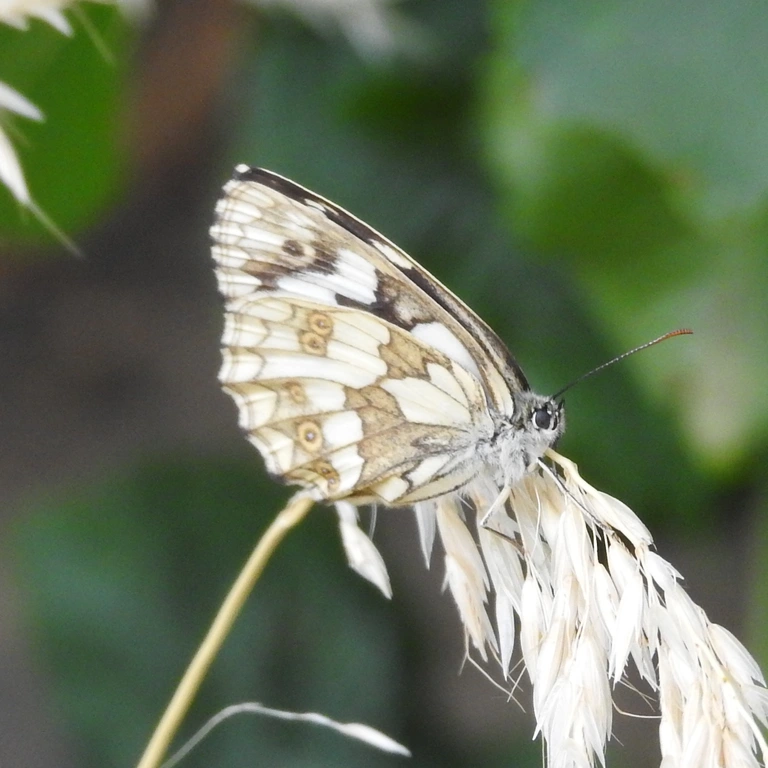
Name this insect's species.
Melanargia galathea
